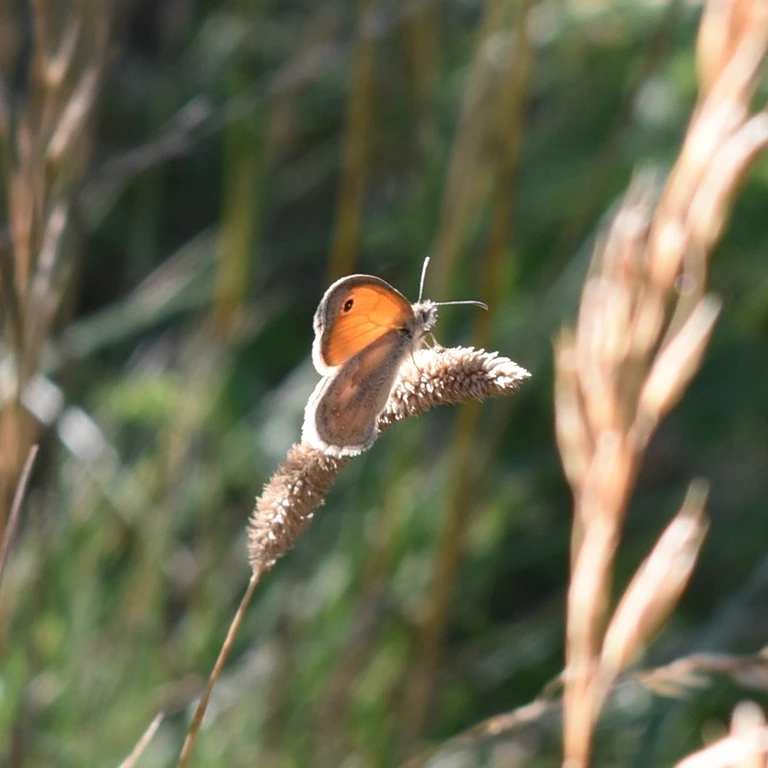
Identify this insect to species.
Coenonympha pamphilus
